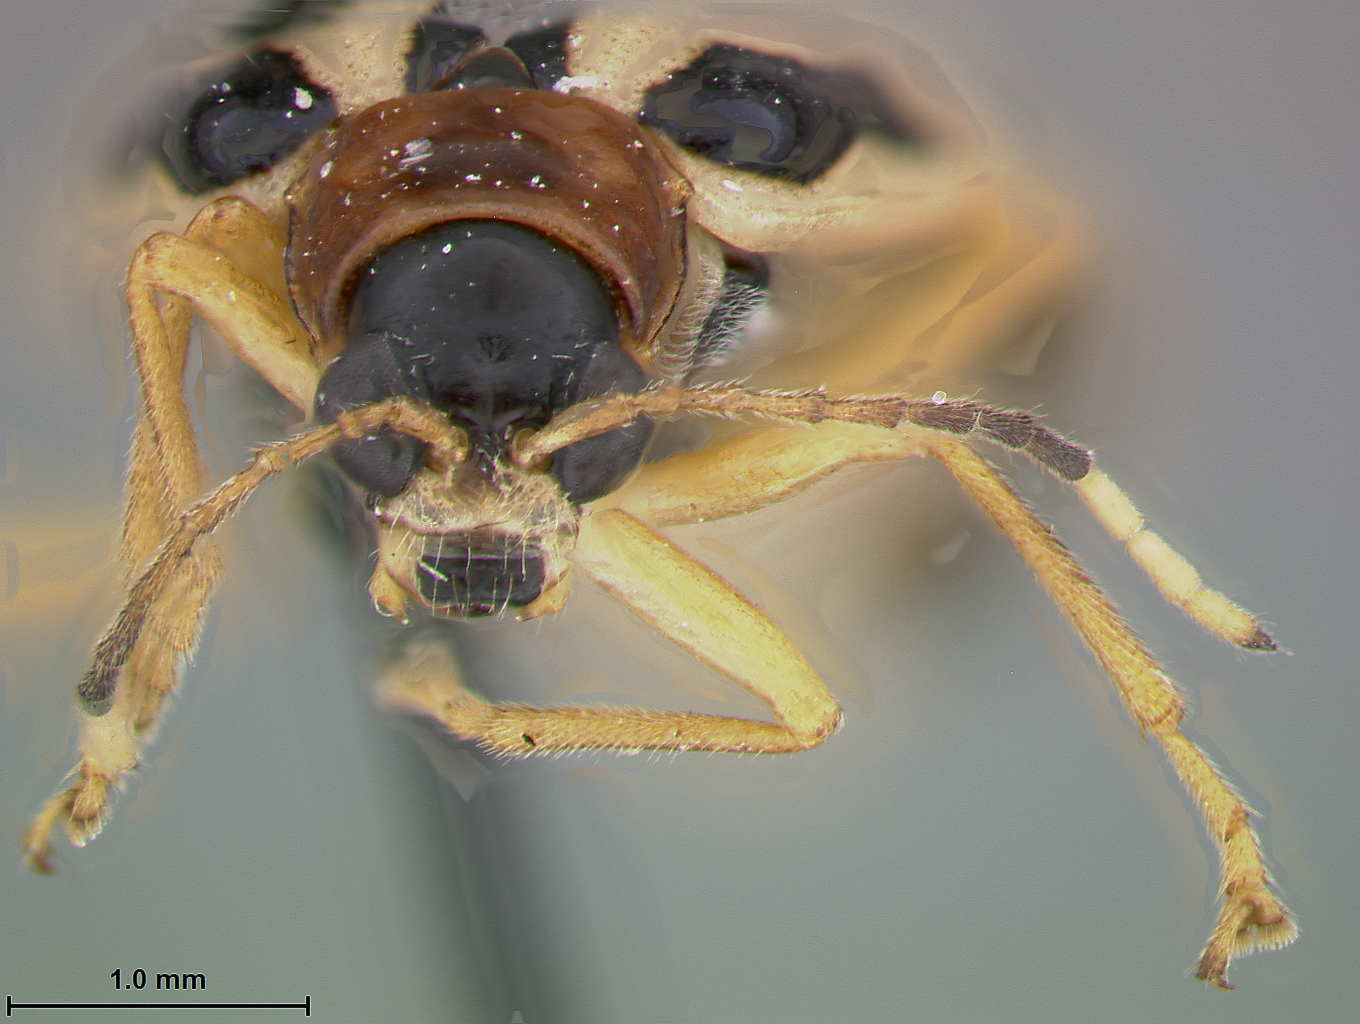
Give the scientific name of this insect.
Neobrotica ruficollis
